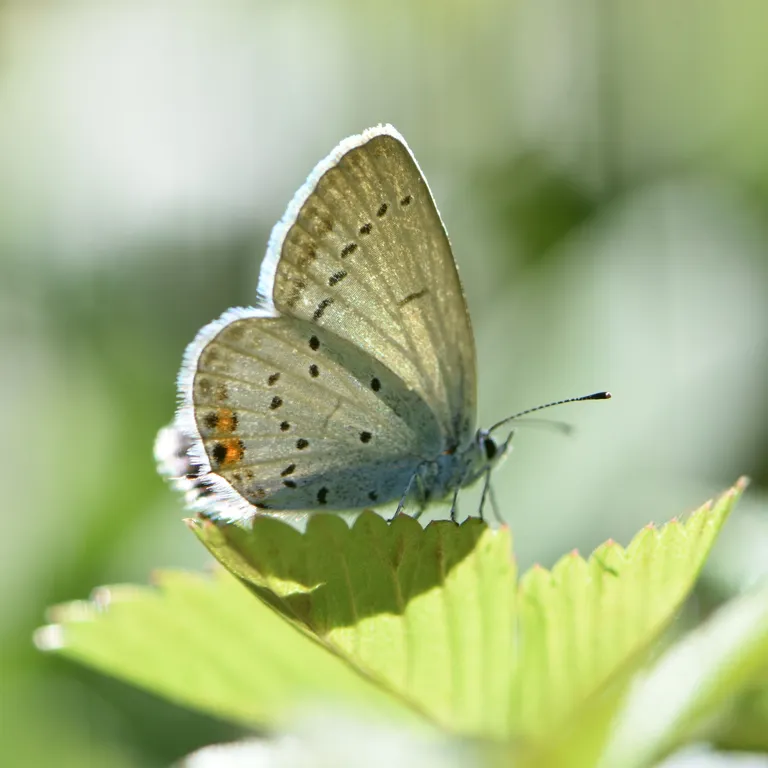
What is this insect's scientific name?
Cupido argiades (also Elkalyce argiades)
